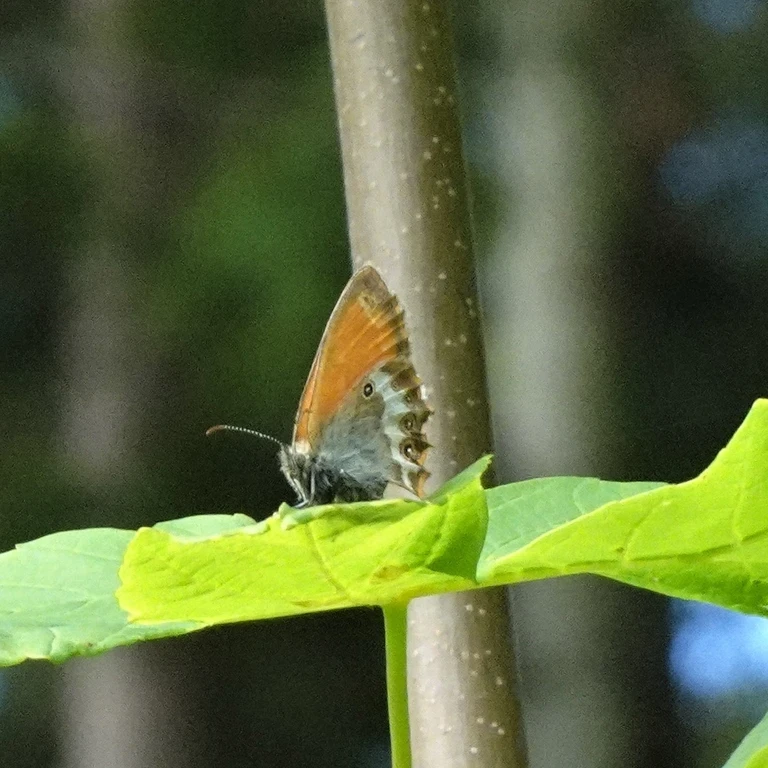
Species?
Coenonympha arcania
